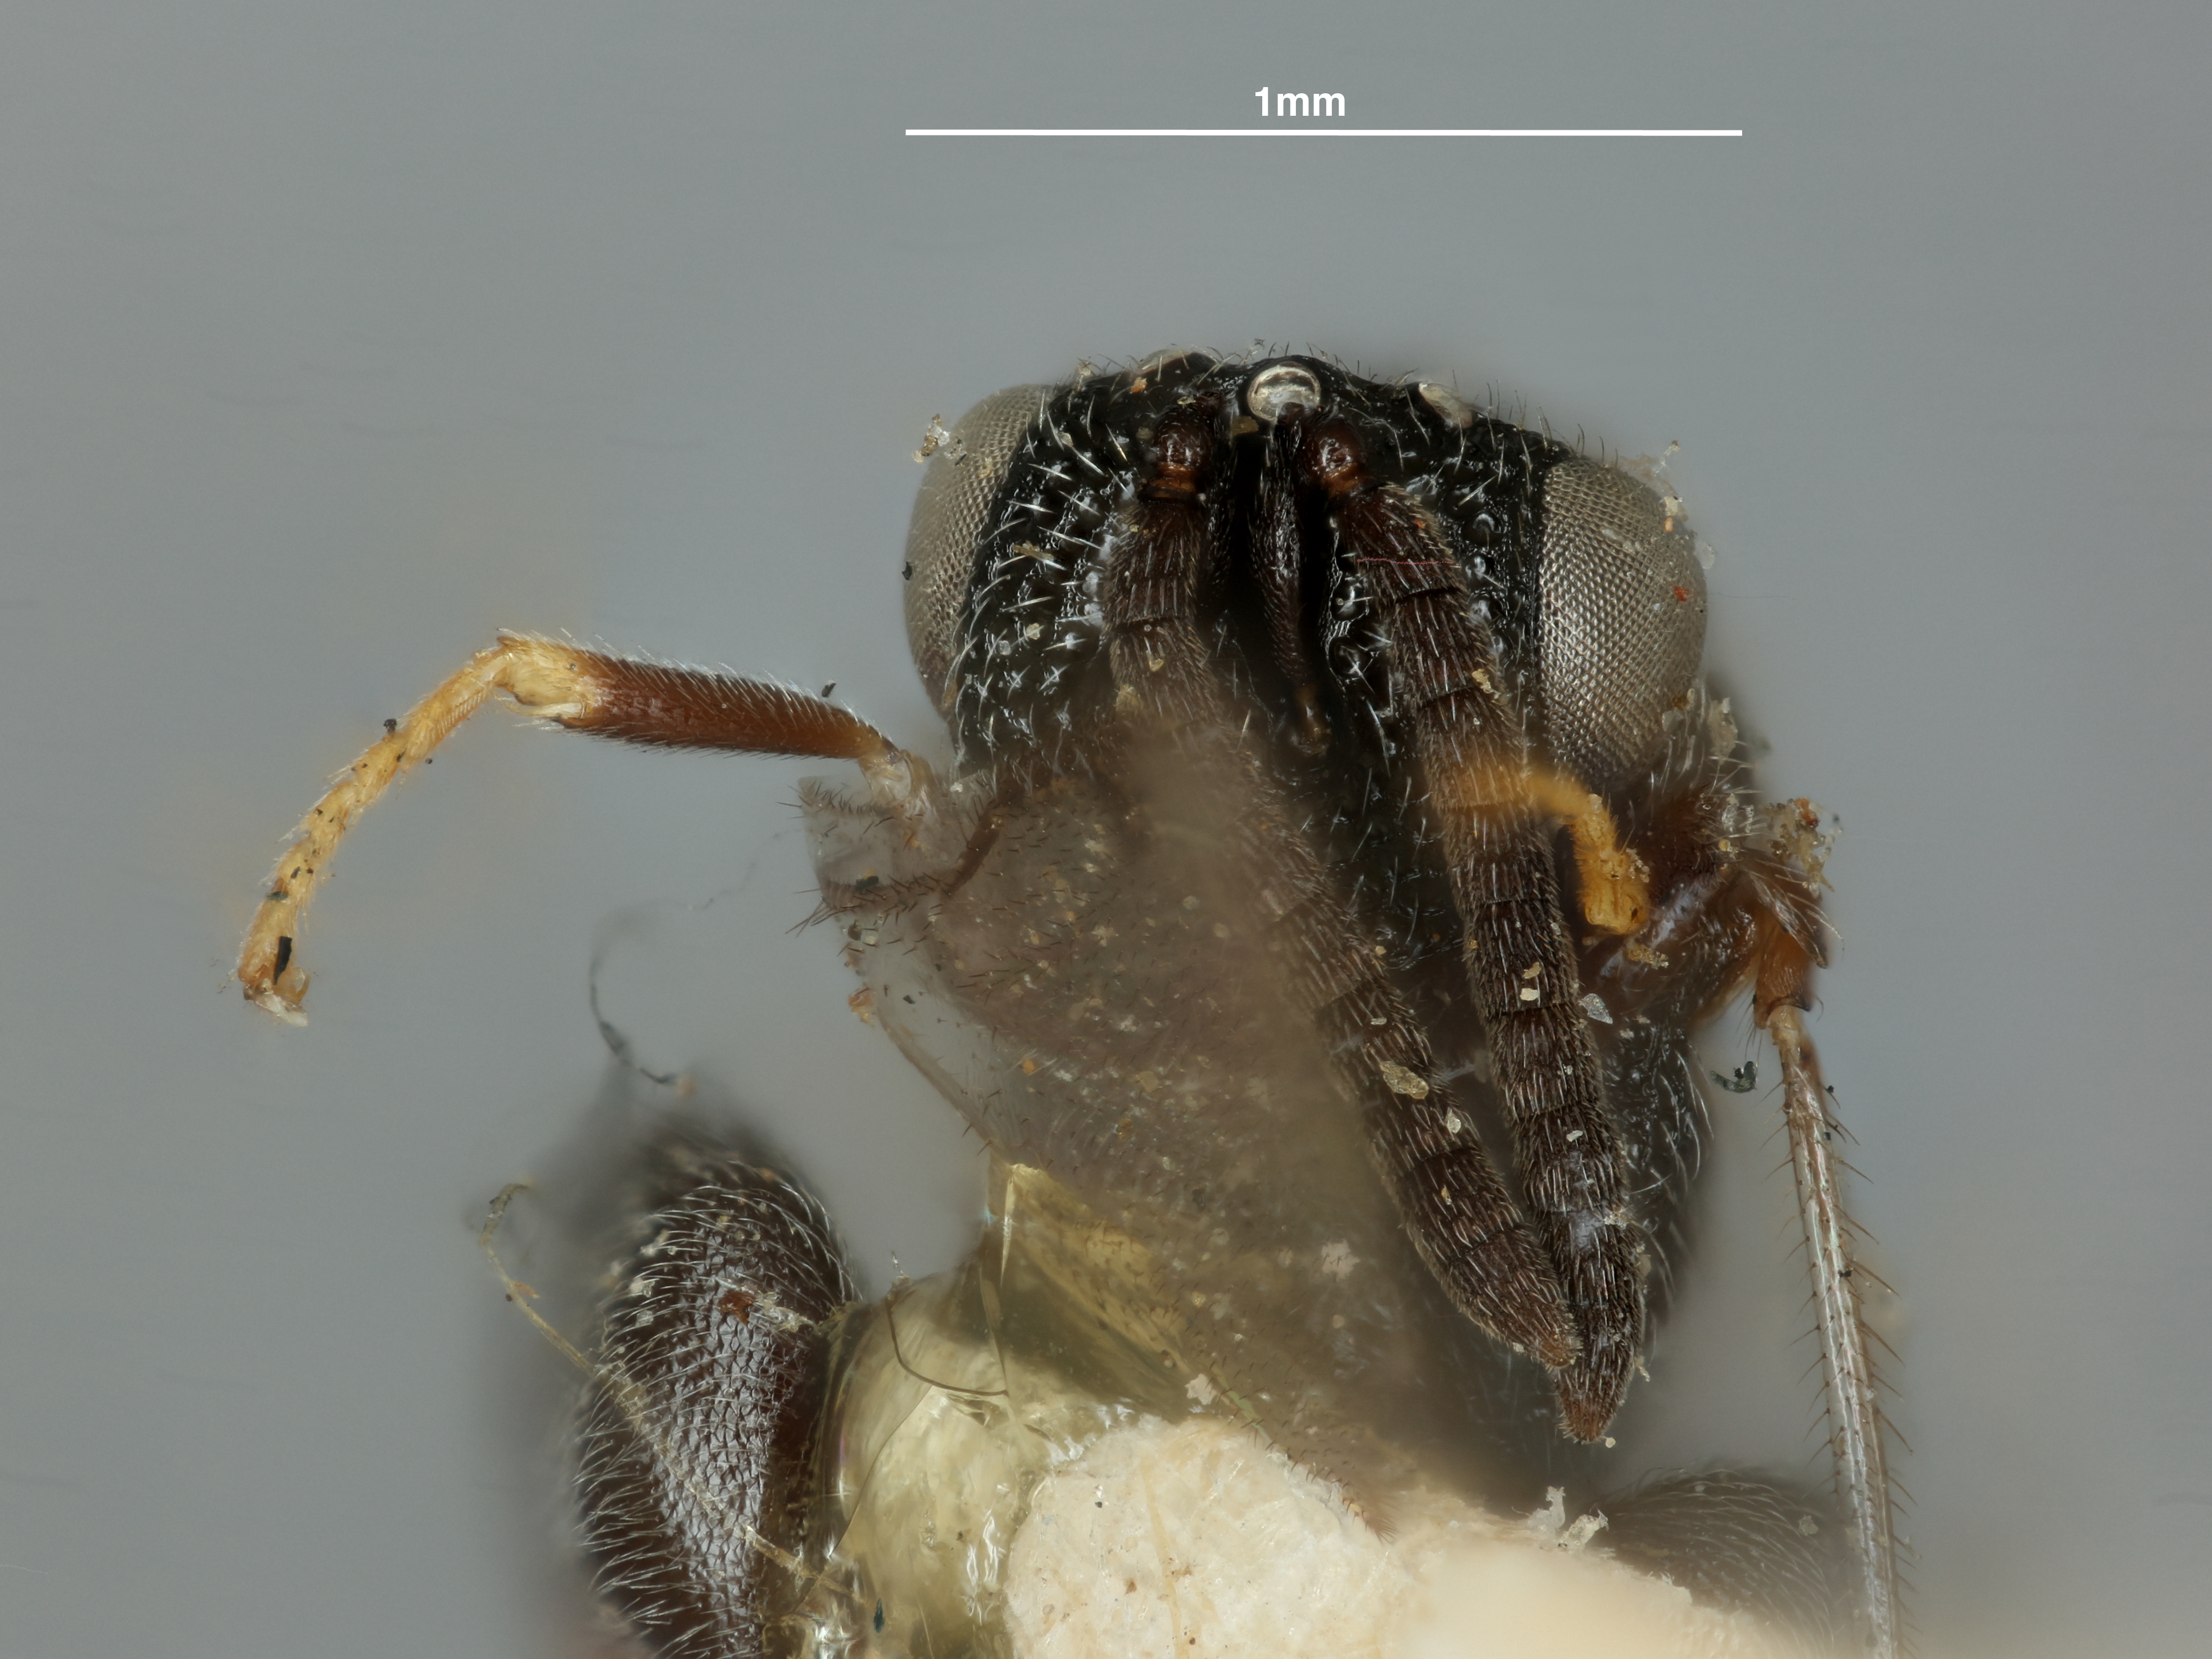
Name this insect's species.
Chalcis tarsalis
